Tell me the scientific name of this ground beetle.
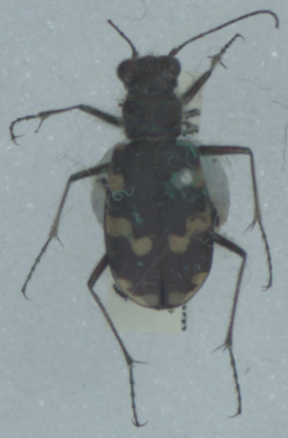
Cicindela maritima
